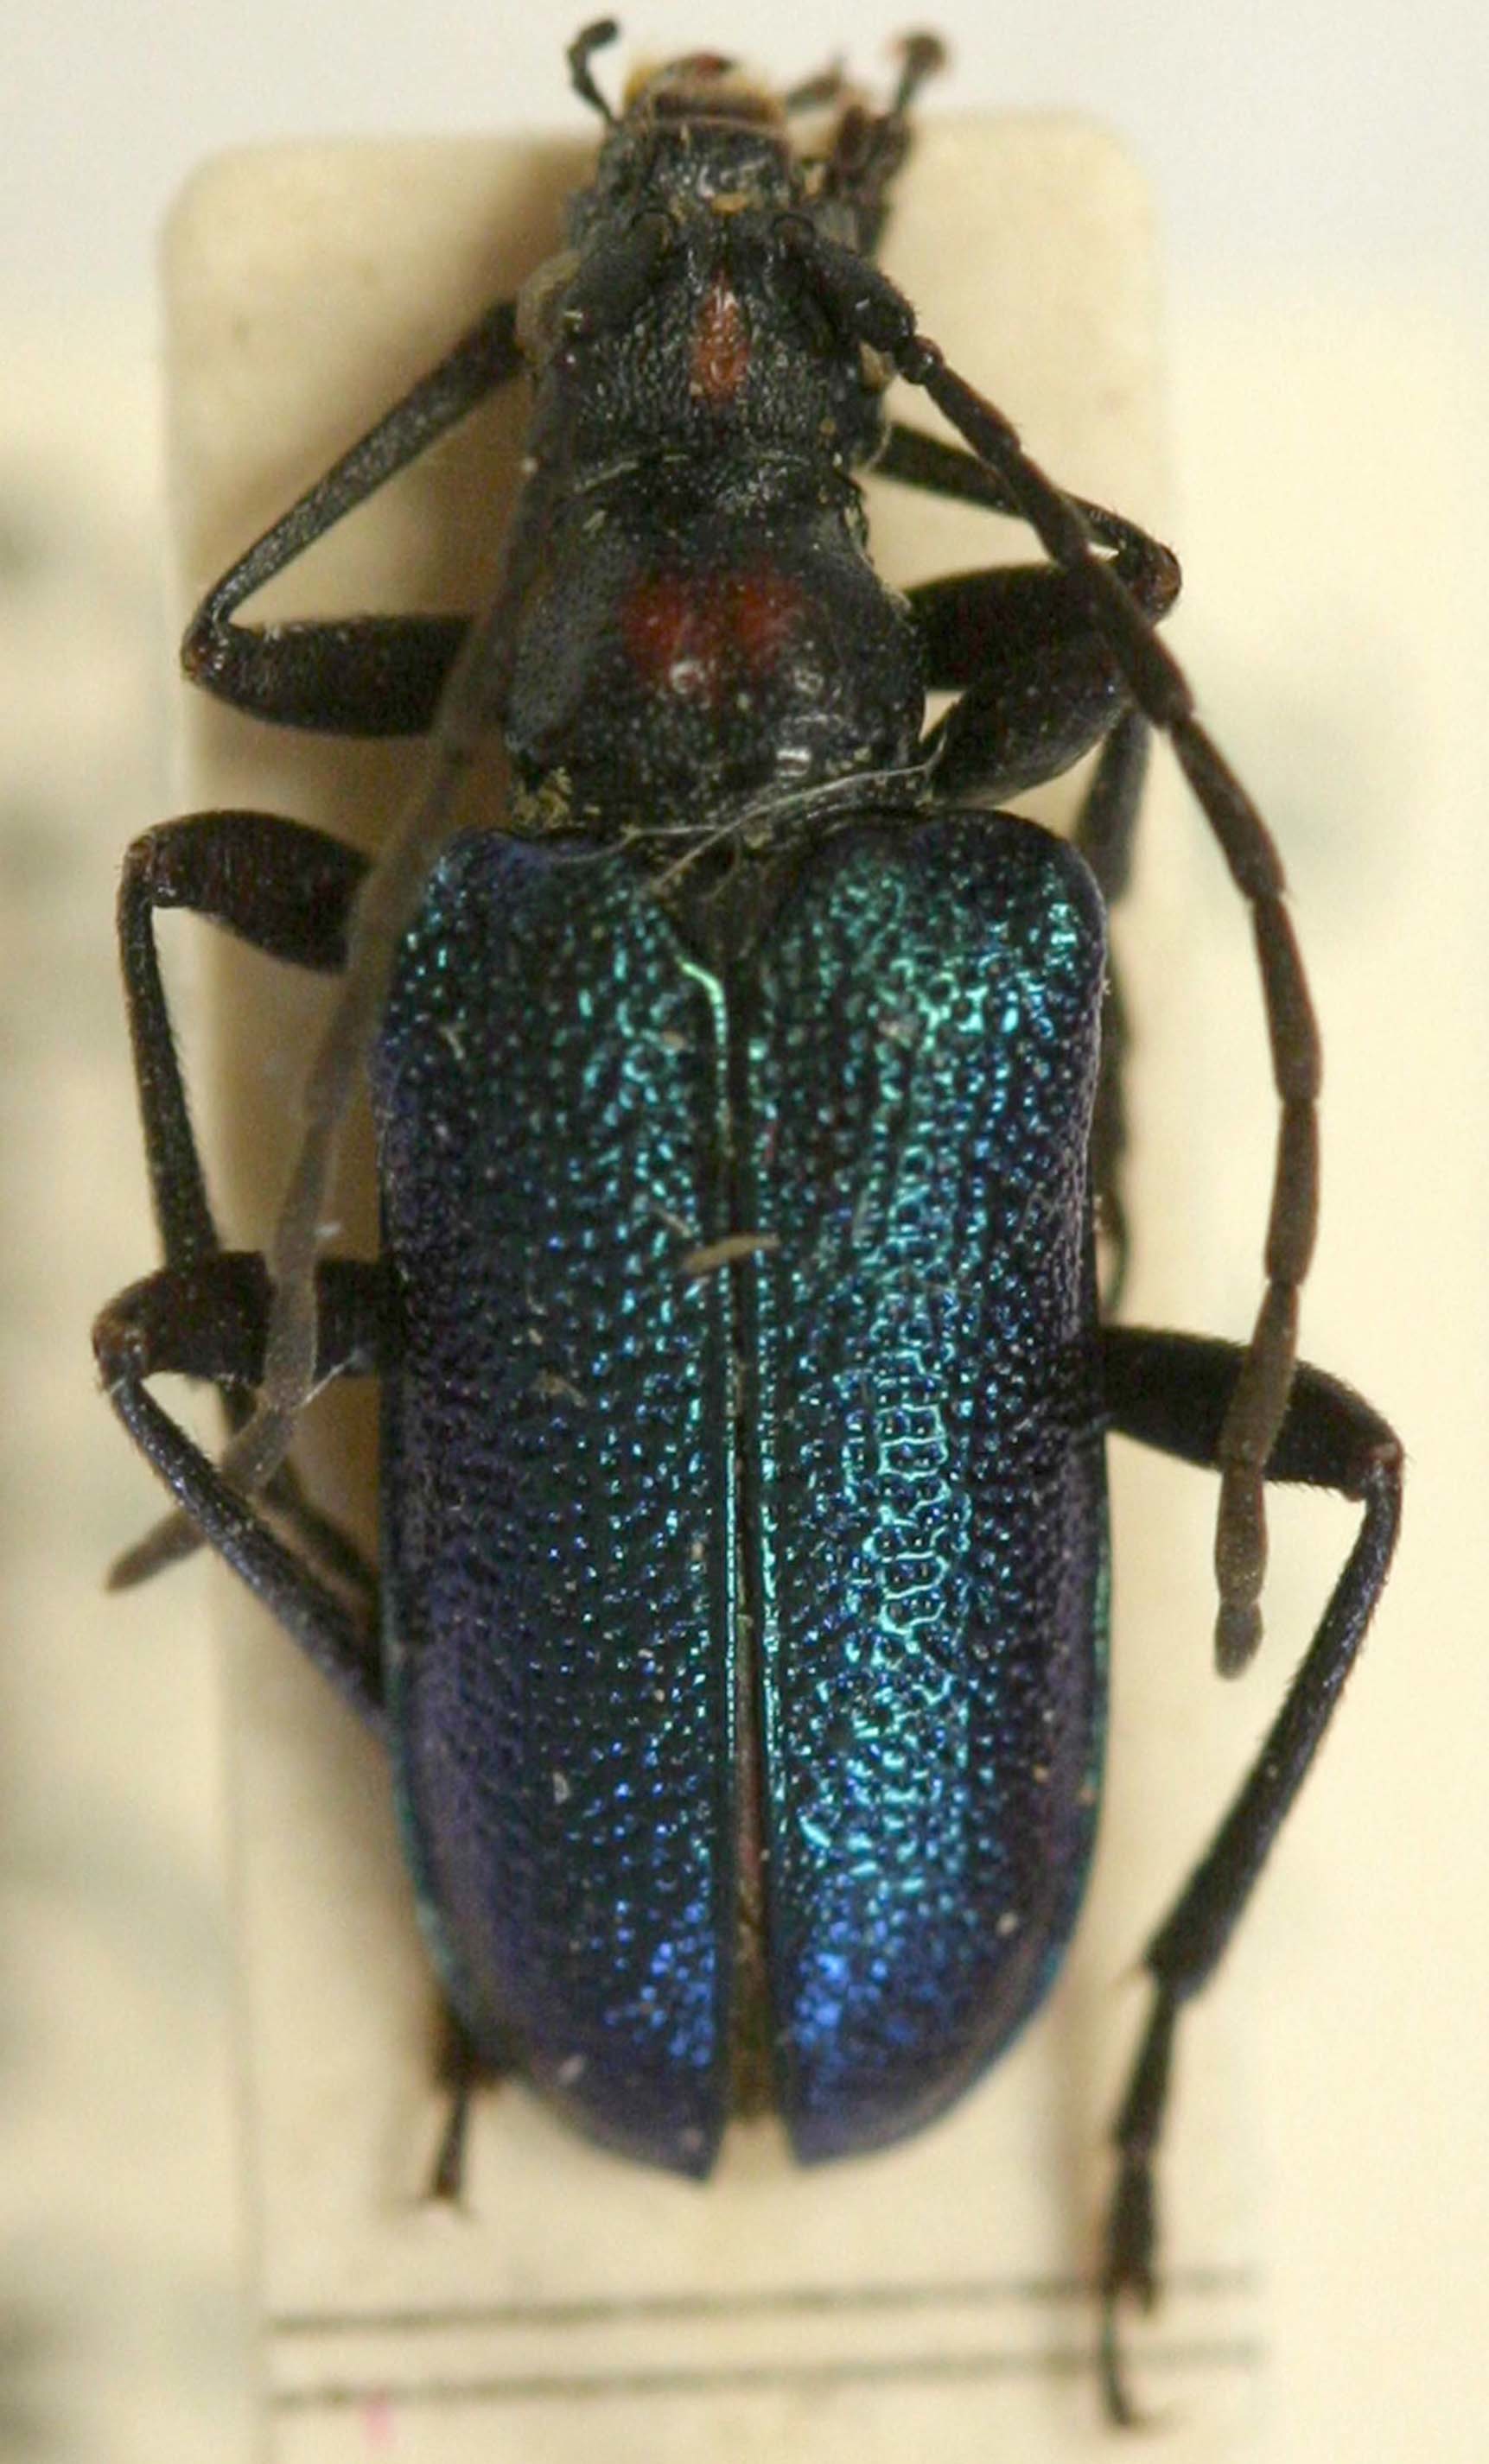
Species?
Gaurotes virginea
